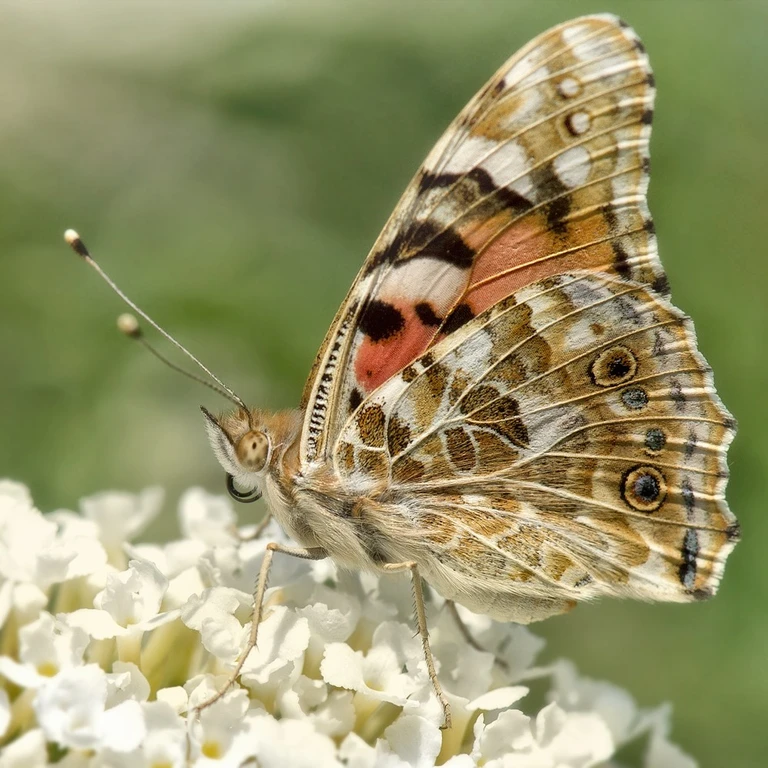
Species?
Vanessa cardui
